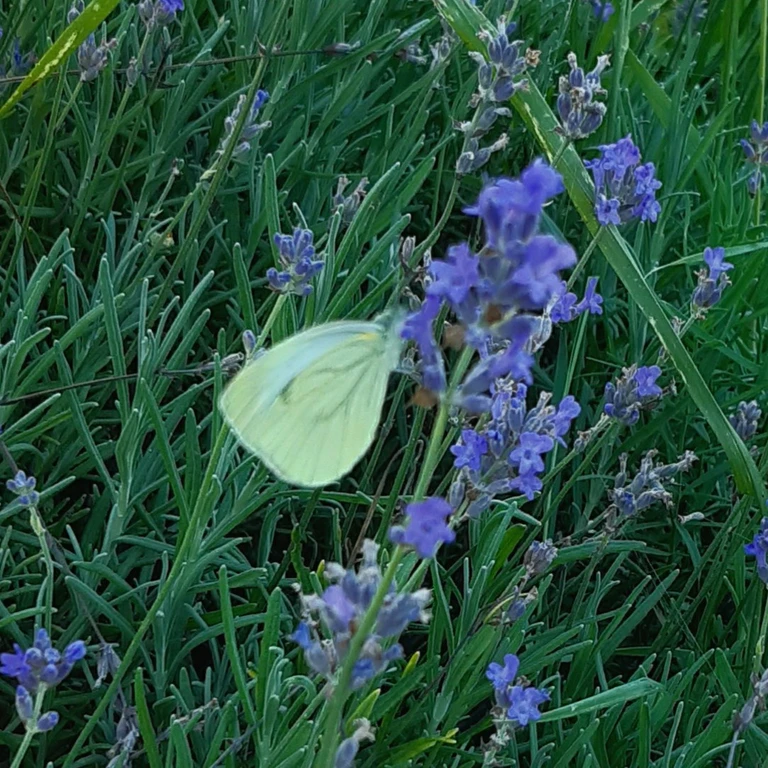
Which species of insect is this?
Pieris napi
